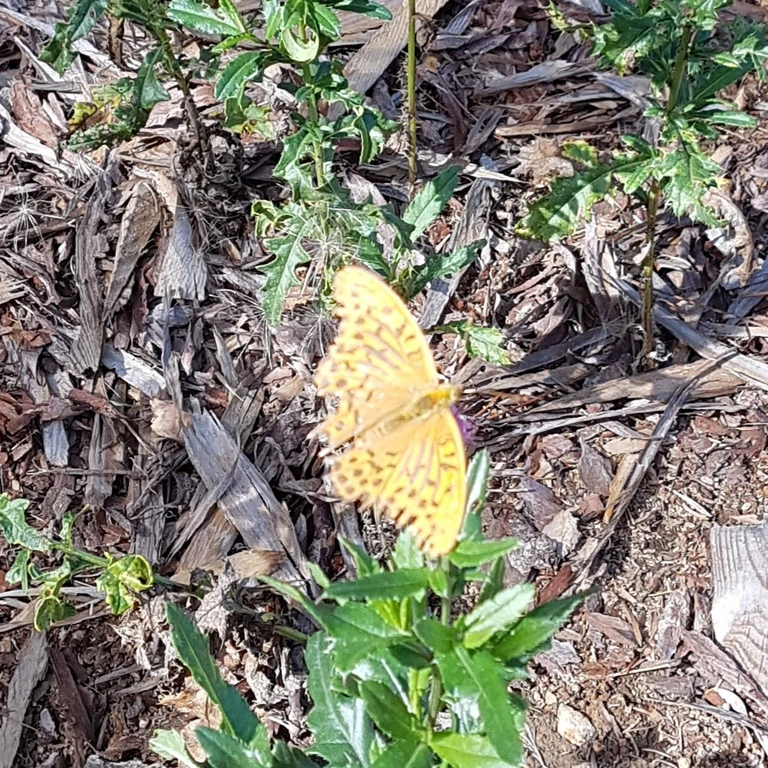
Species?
Argynnis paphia
